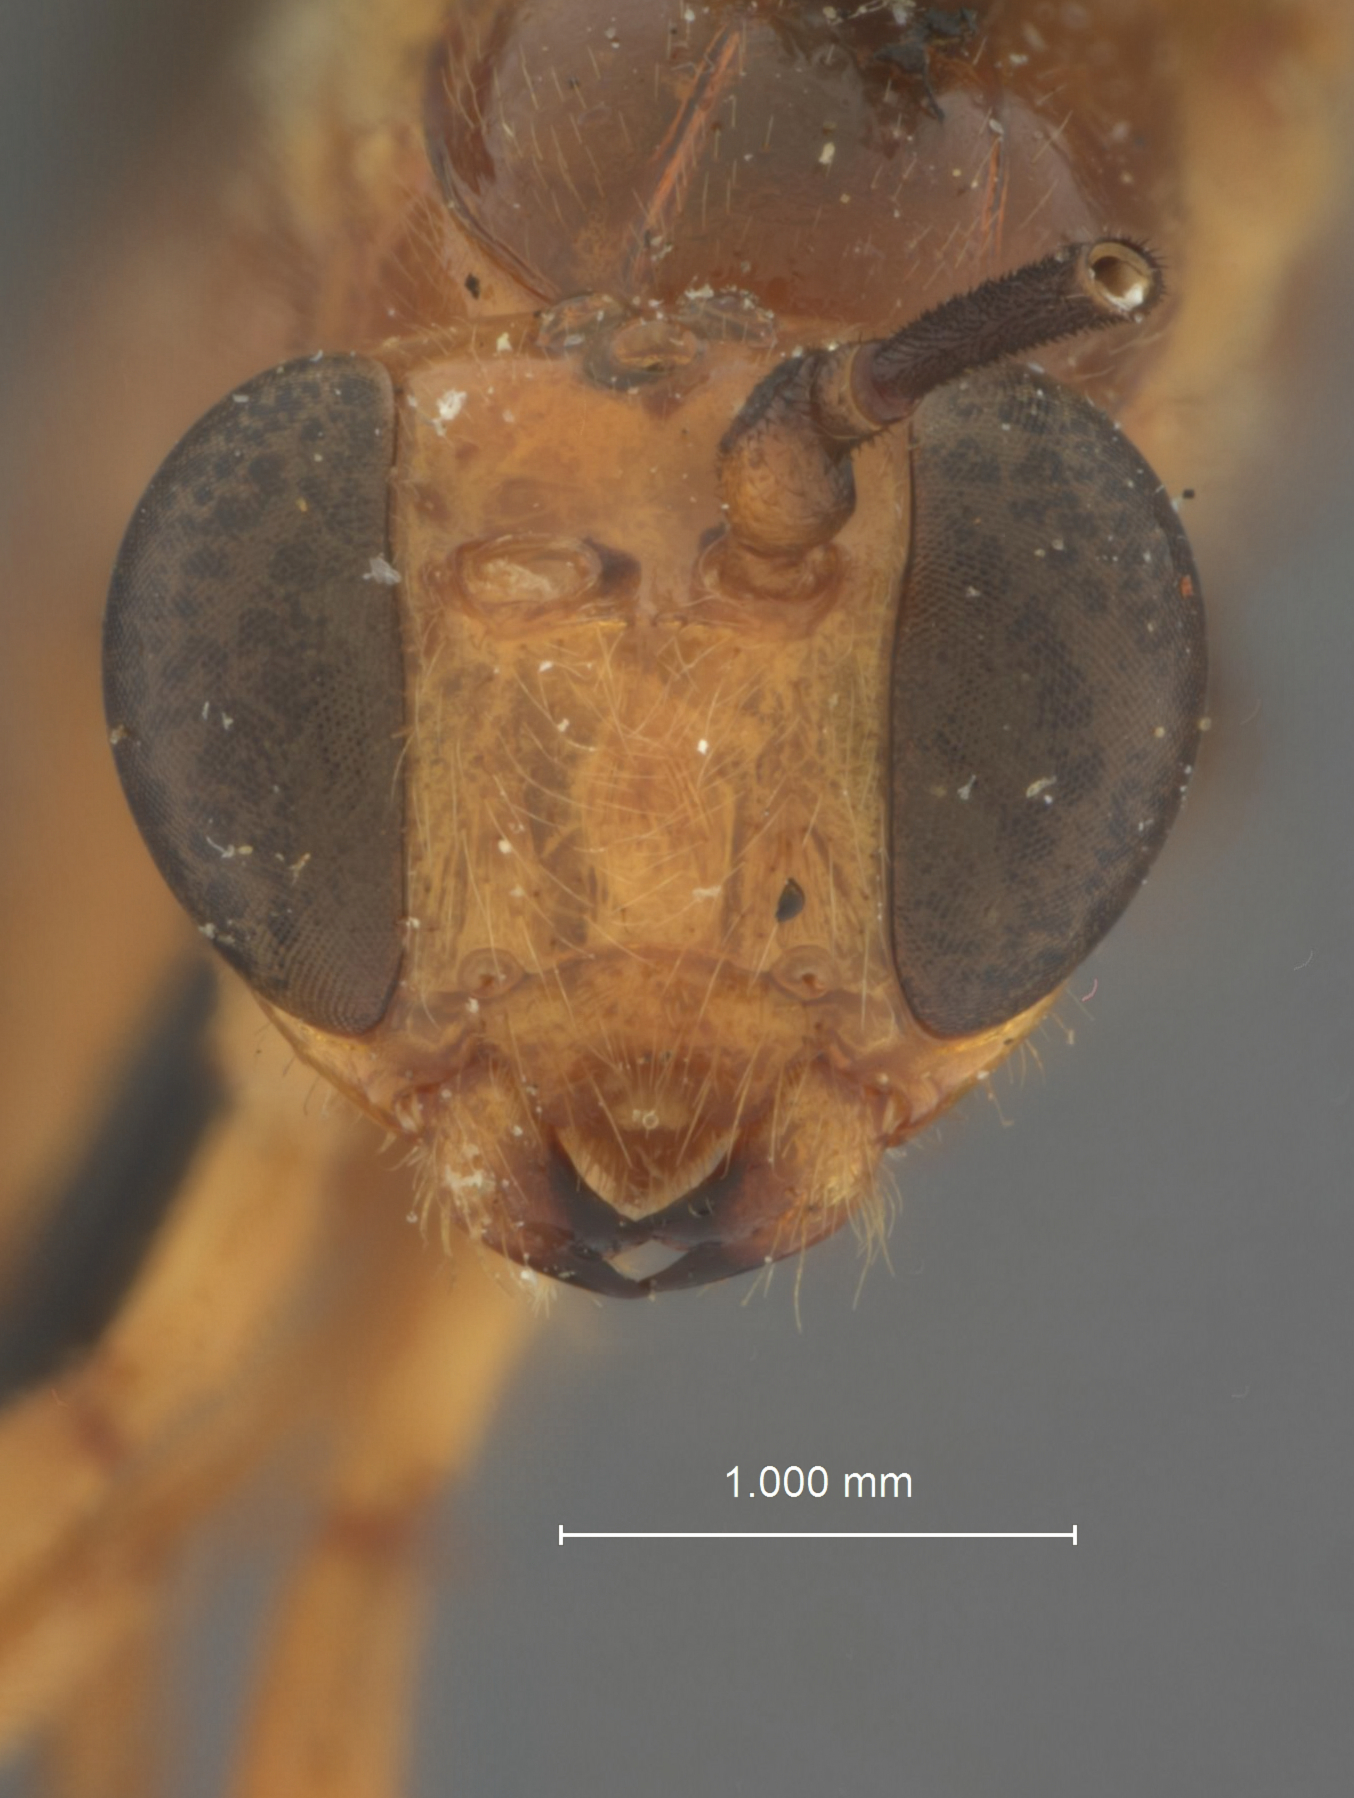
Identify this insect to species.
Flavopimpla bicolor
